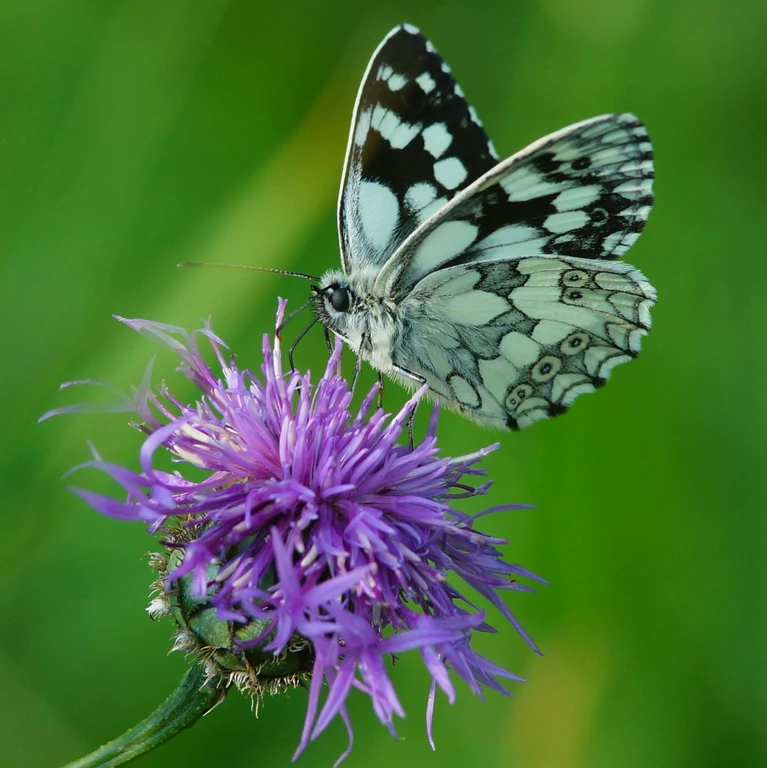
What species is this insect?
Melanargia galathea
